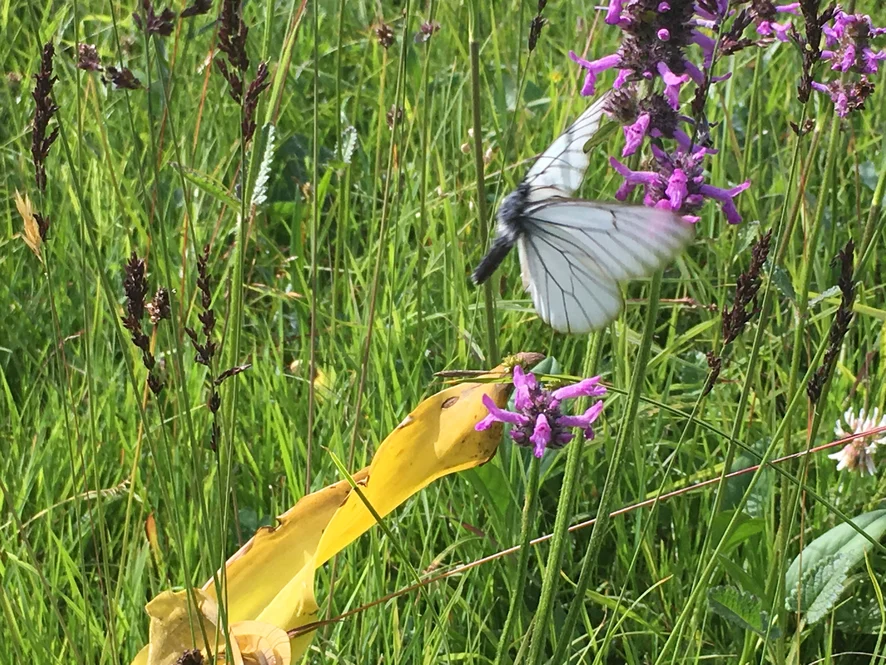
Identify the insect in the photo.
Aporia crataegi
